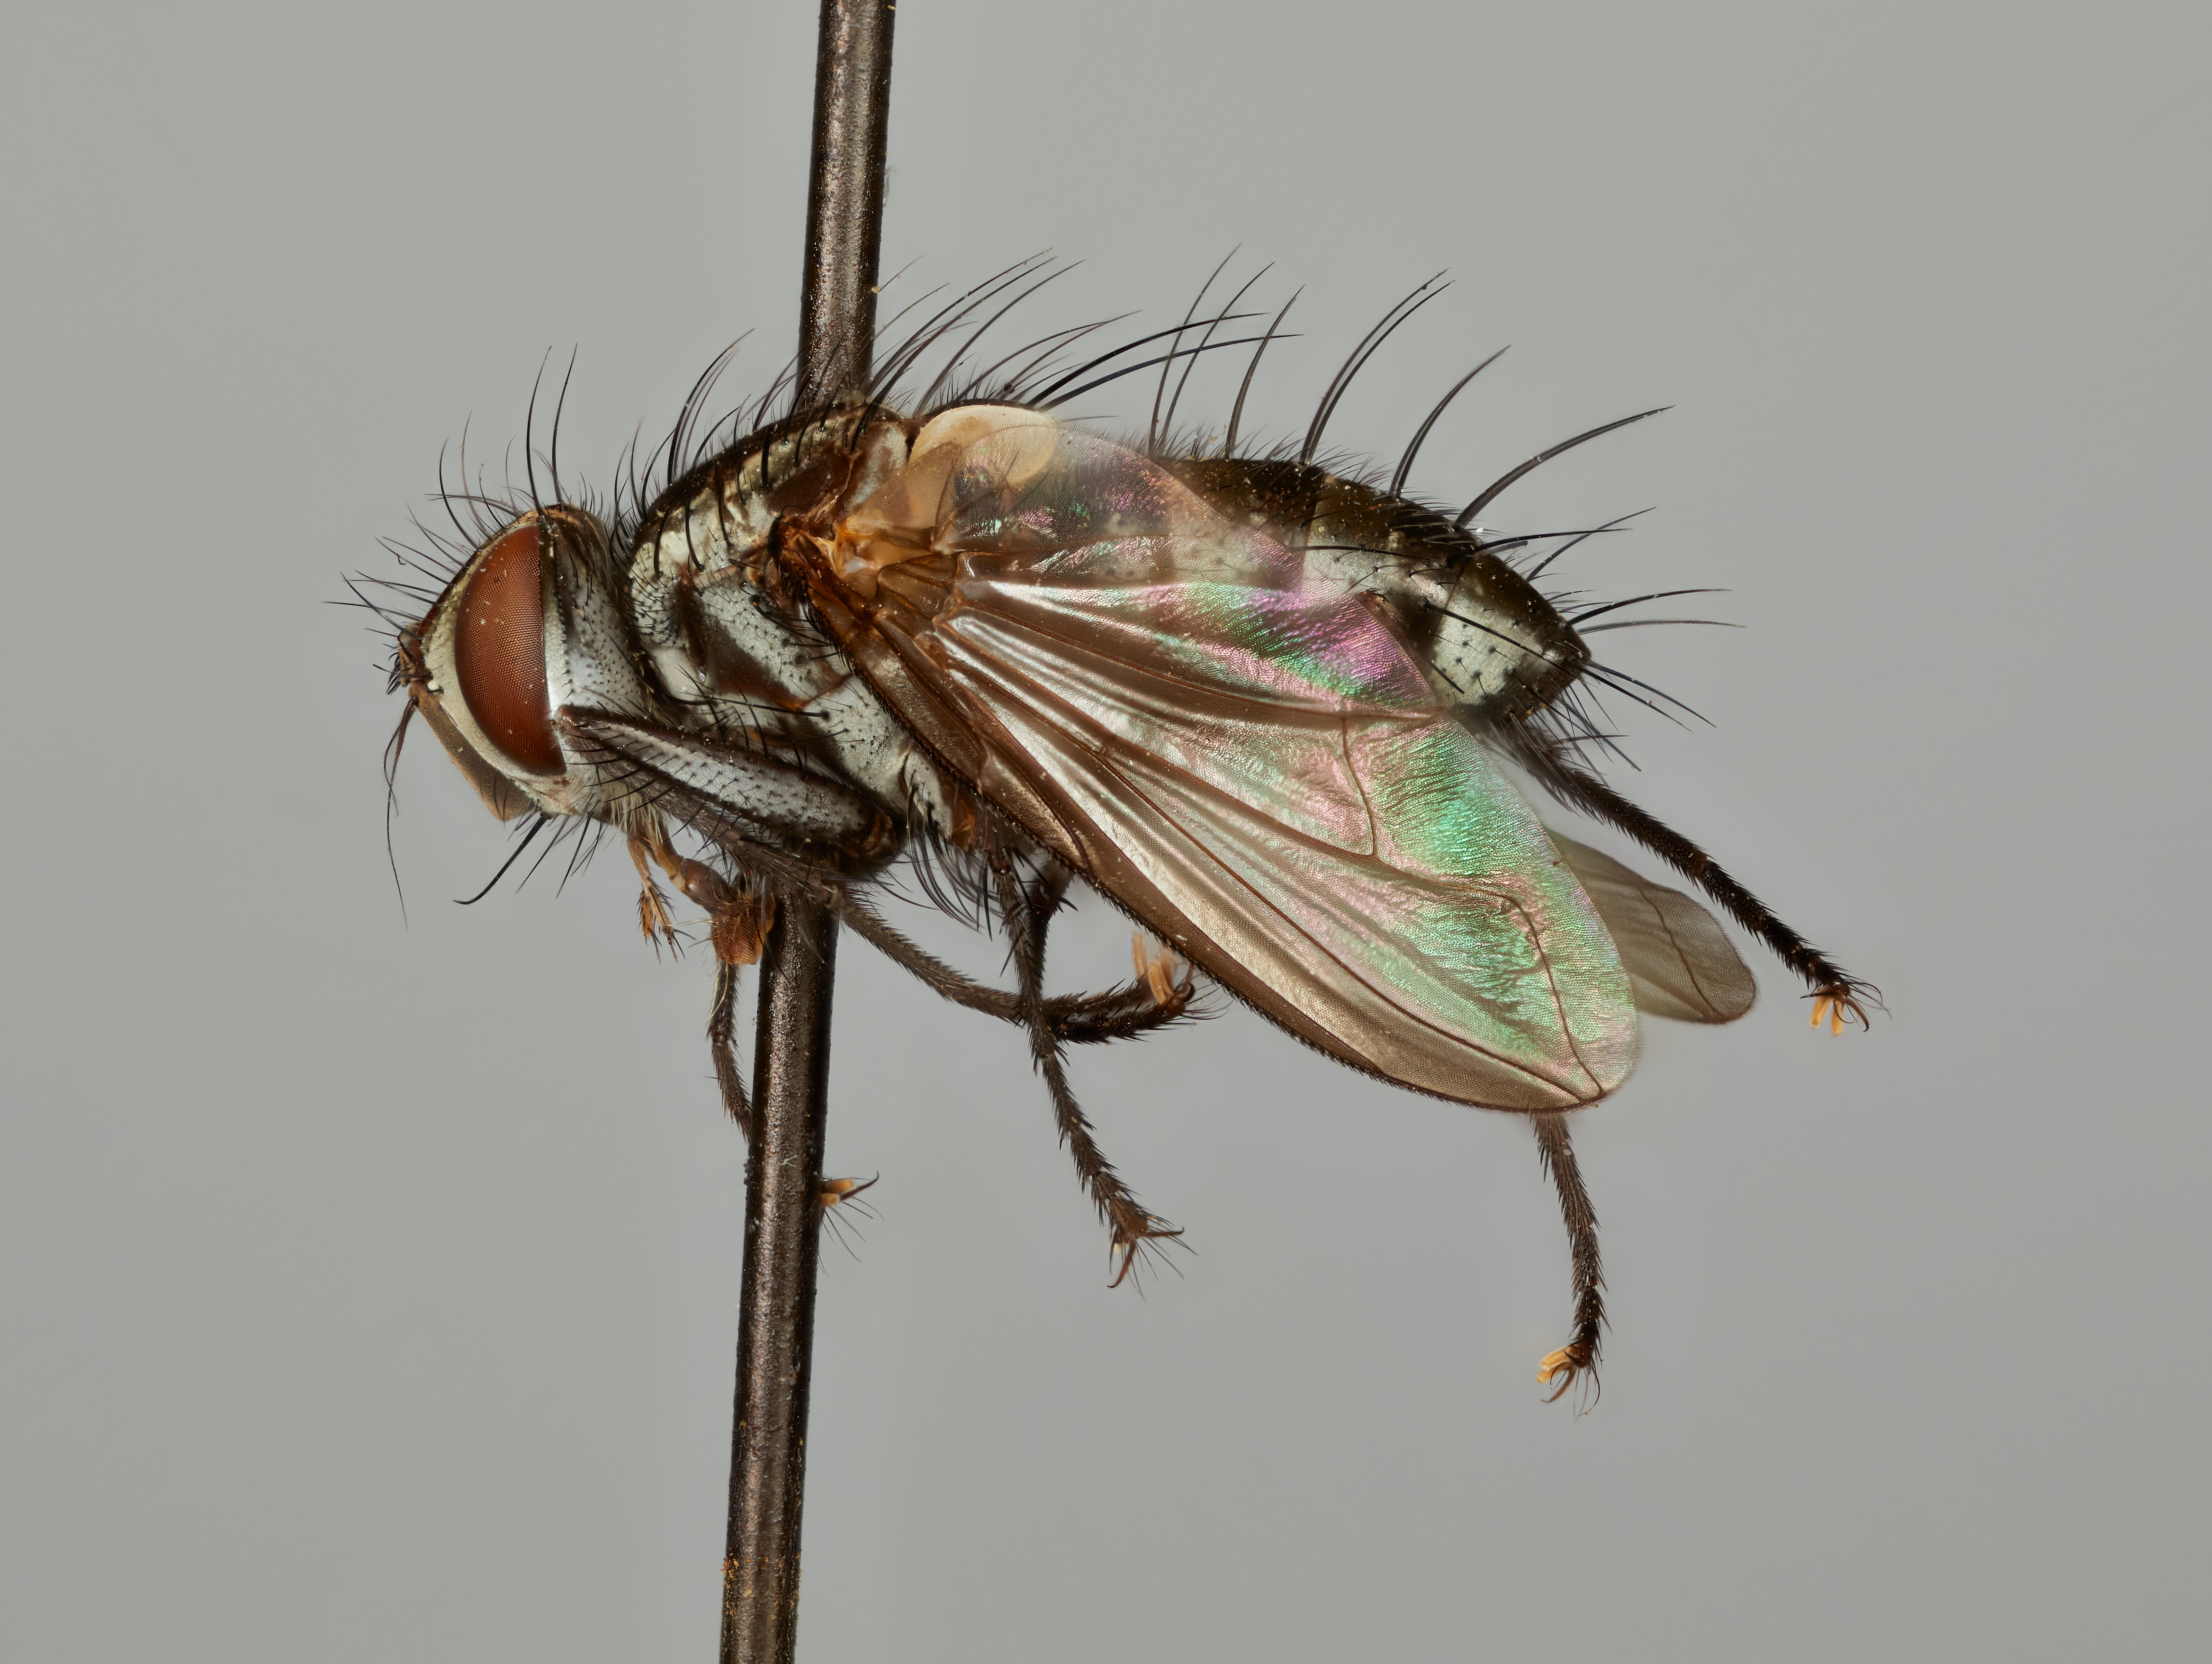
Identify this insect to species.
Italydella chachapoyana
